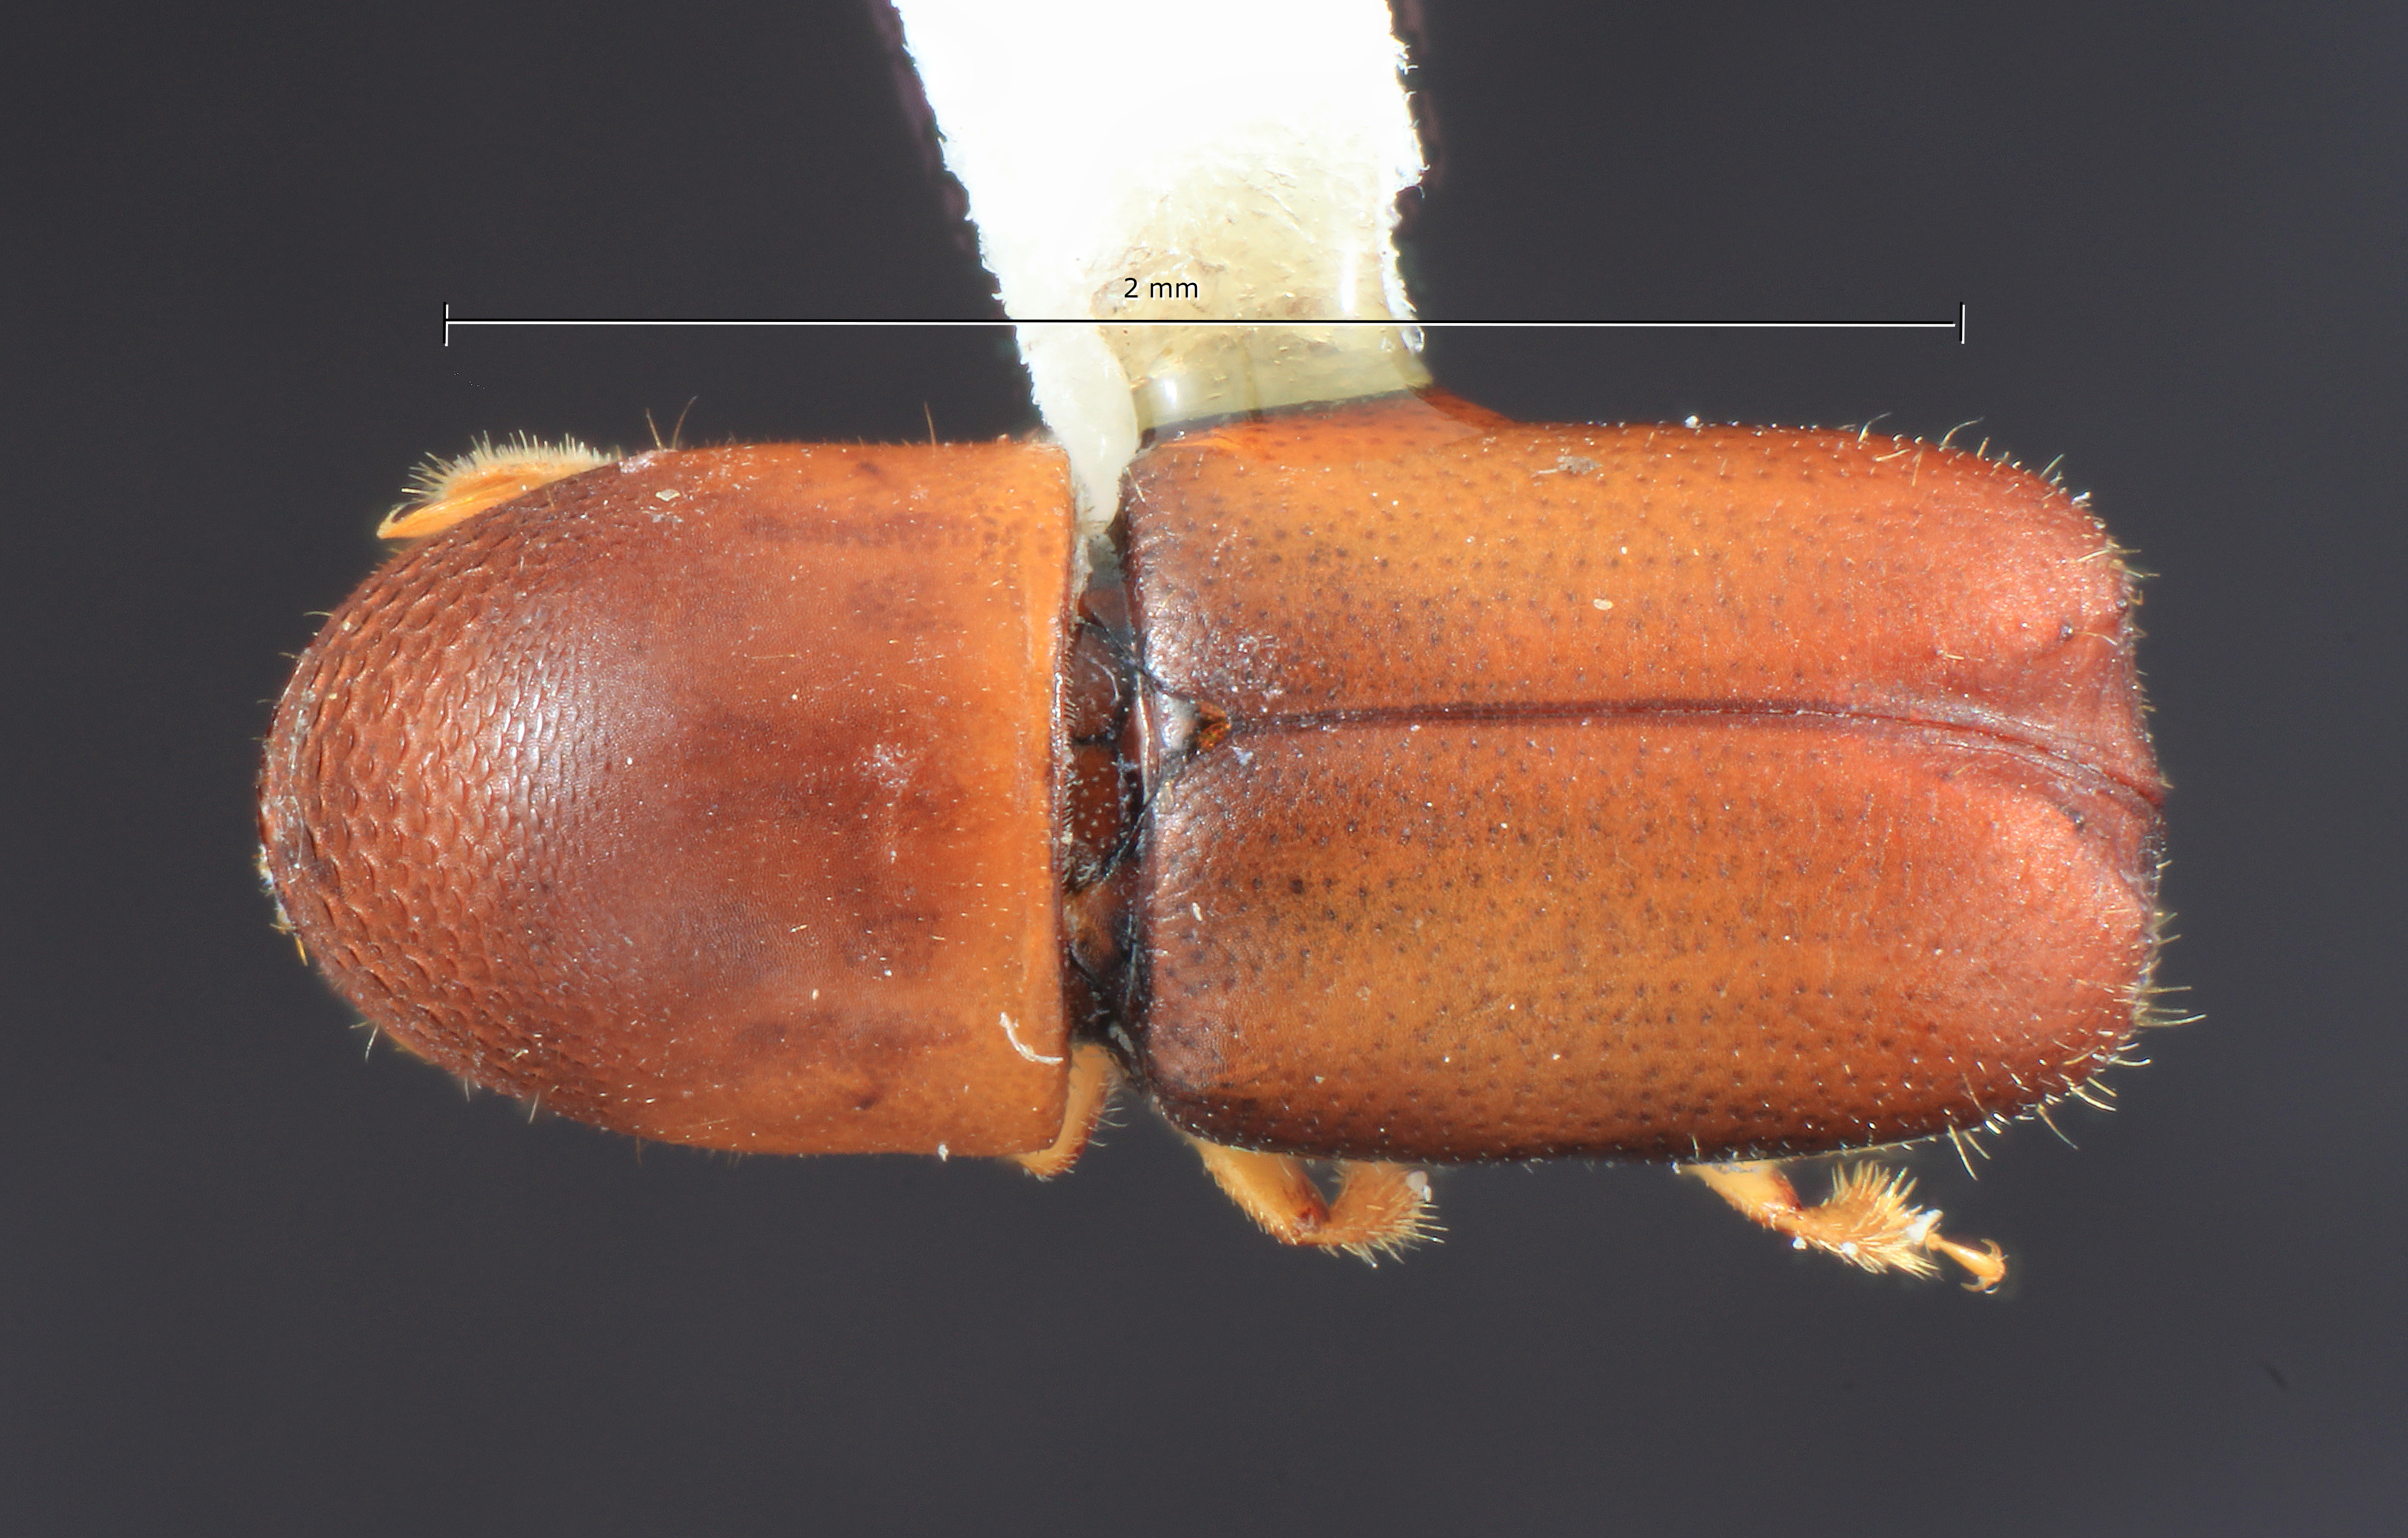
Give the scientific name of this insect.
Corthylocurus medialis
